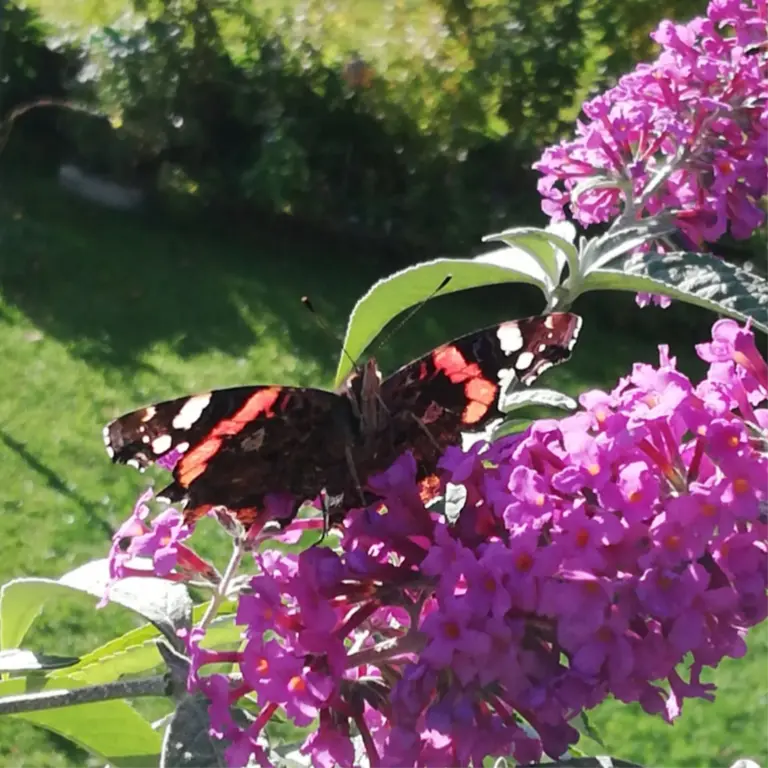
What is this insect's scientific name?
Vanessa atalanta
